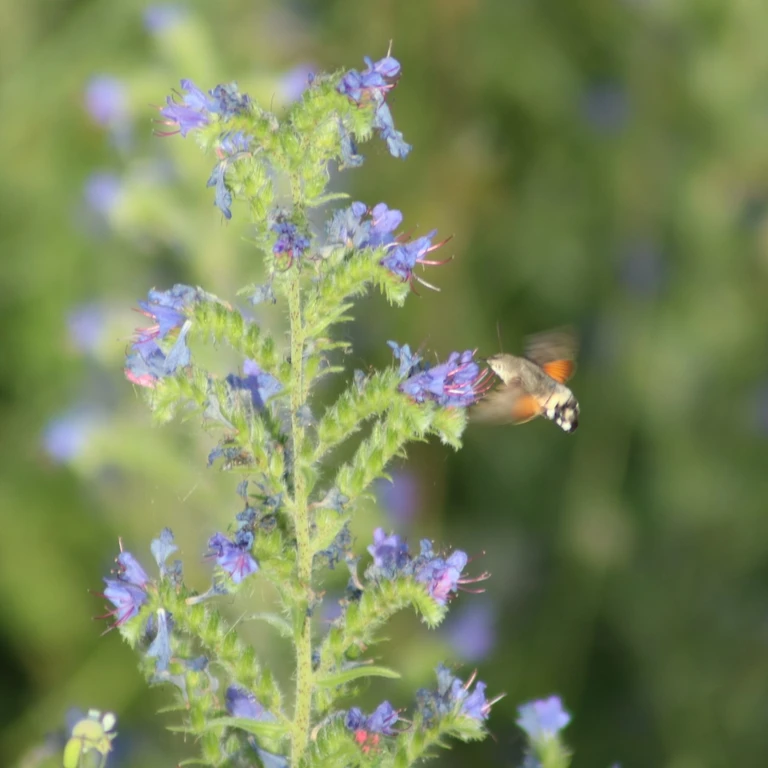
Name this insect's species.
Macroglossum stellatarum
